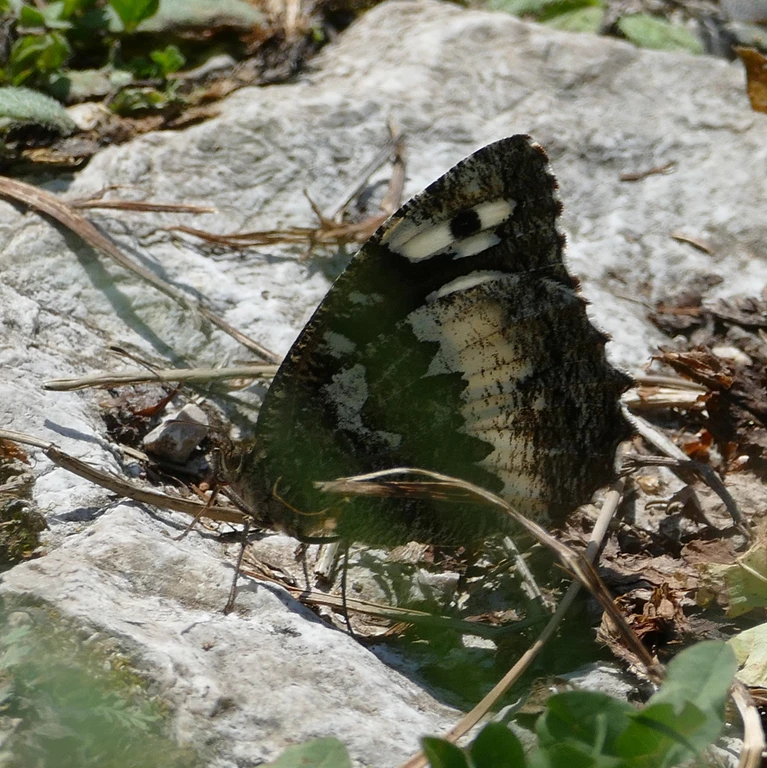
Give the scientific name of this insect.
Brintesia circe
